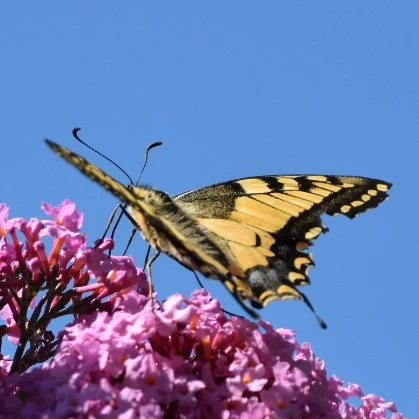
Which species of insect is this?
Papilio machaon
